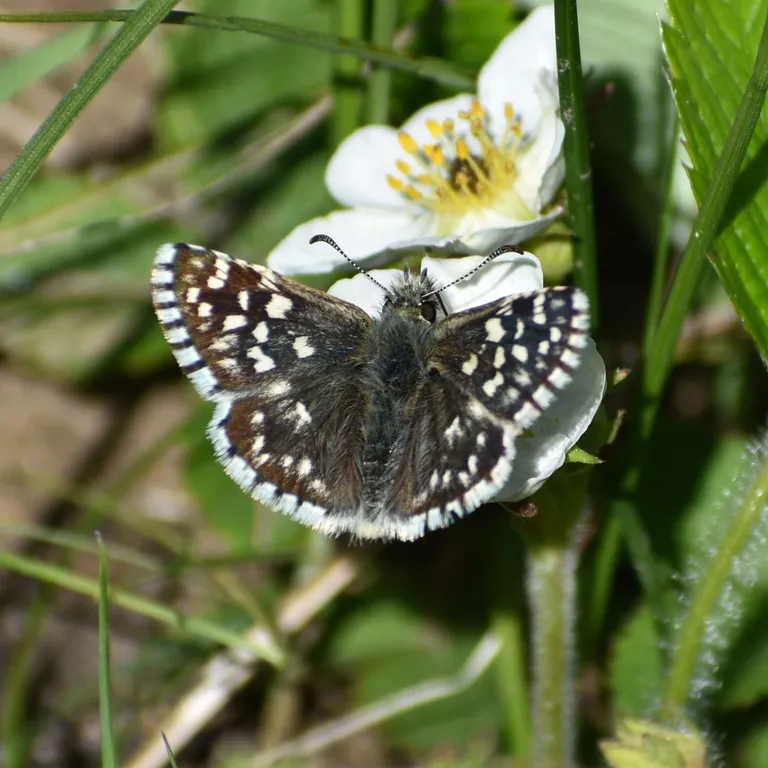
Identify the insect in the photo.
Pyrgus malvae
